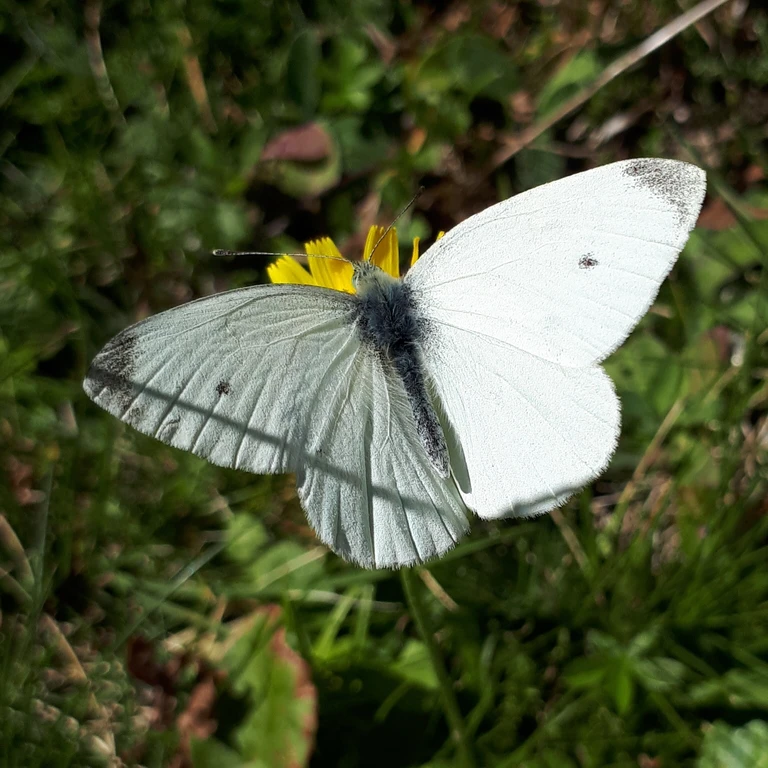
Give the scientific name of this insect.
Pieris rapae
